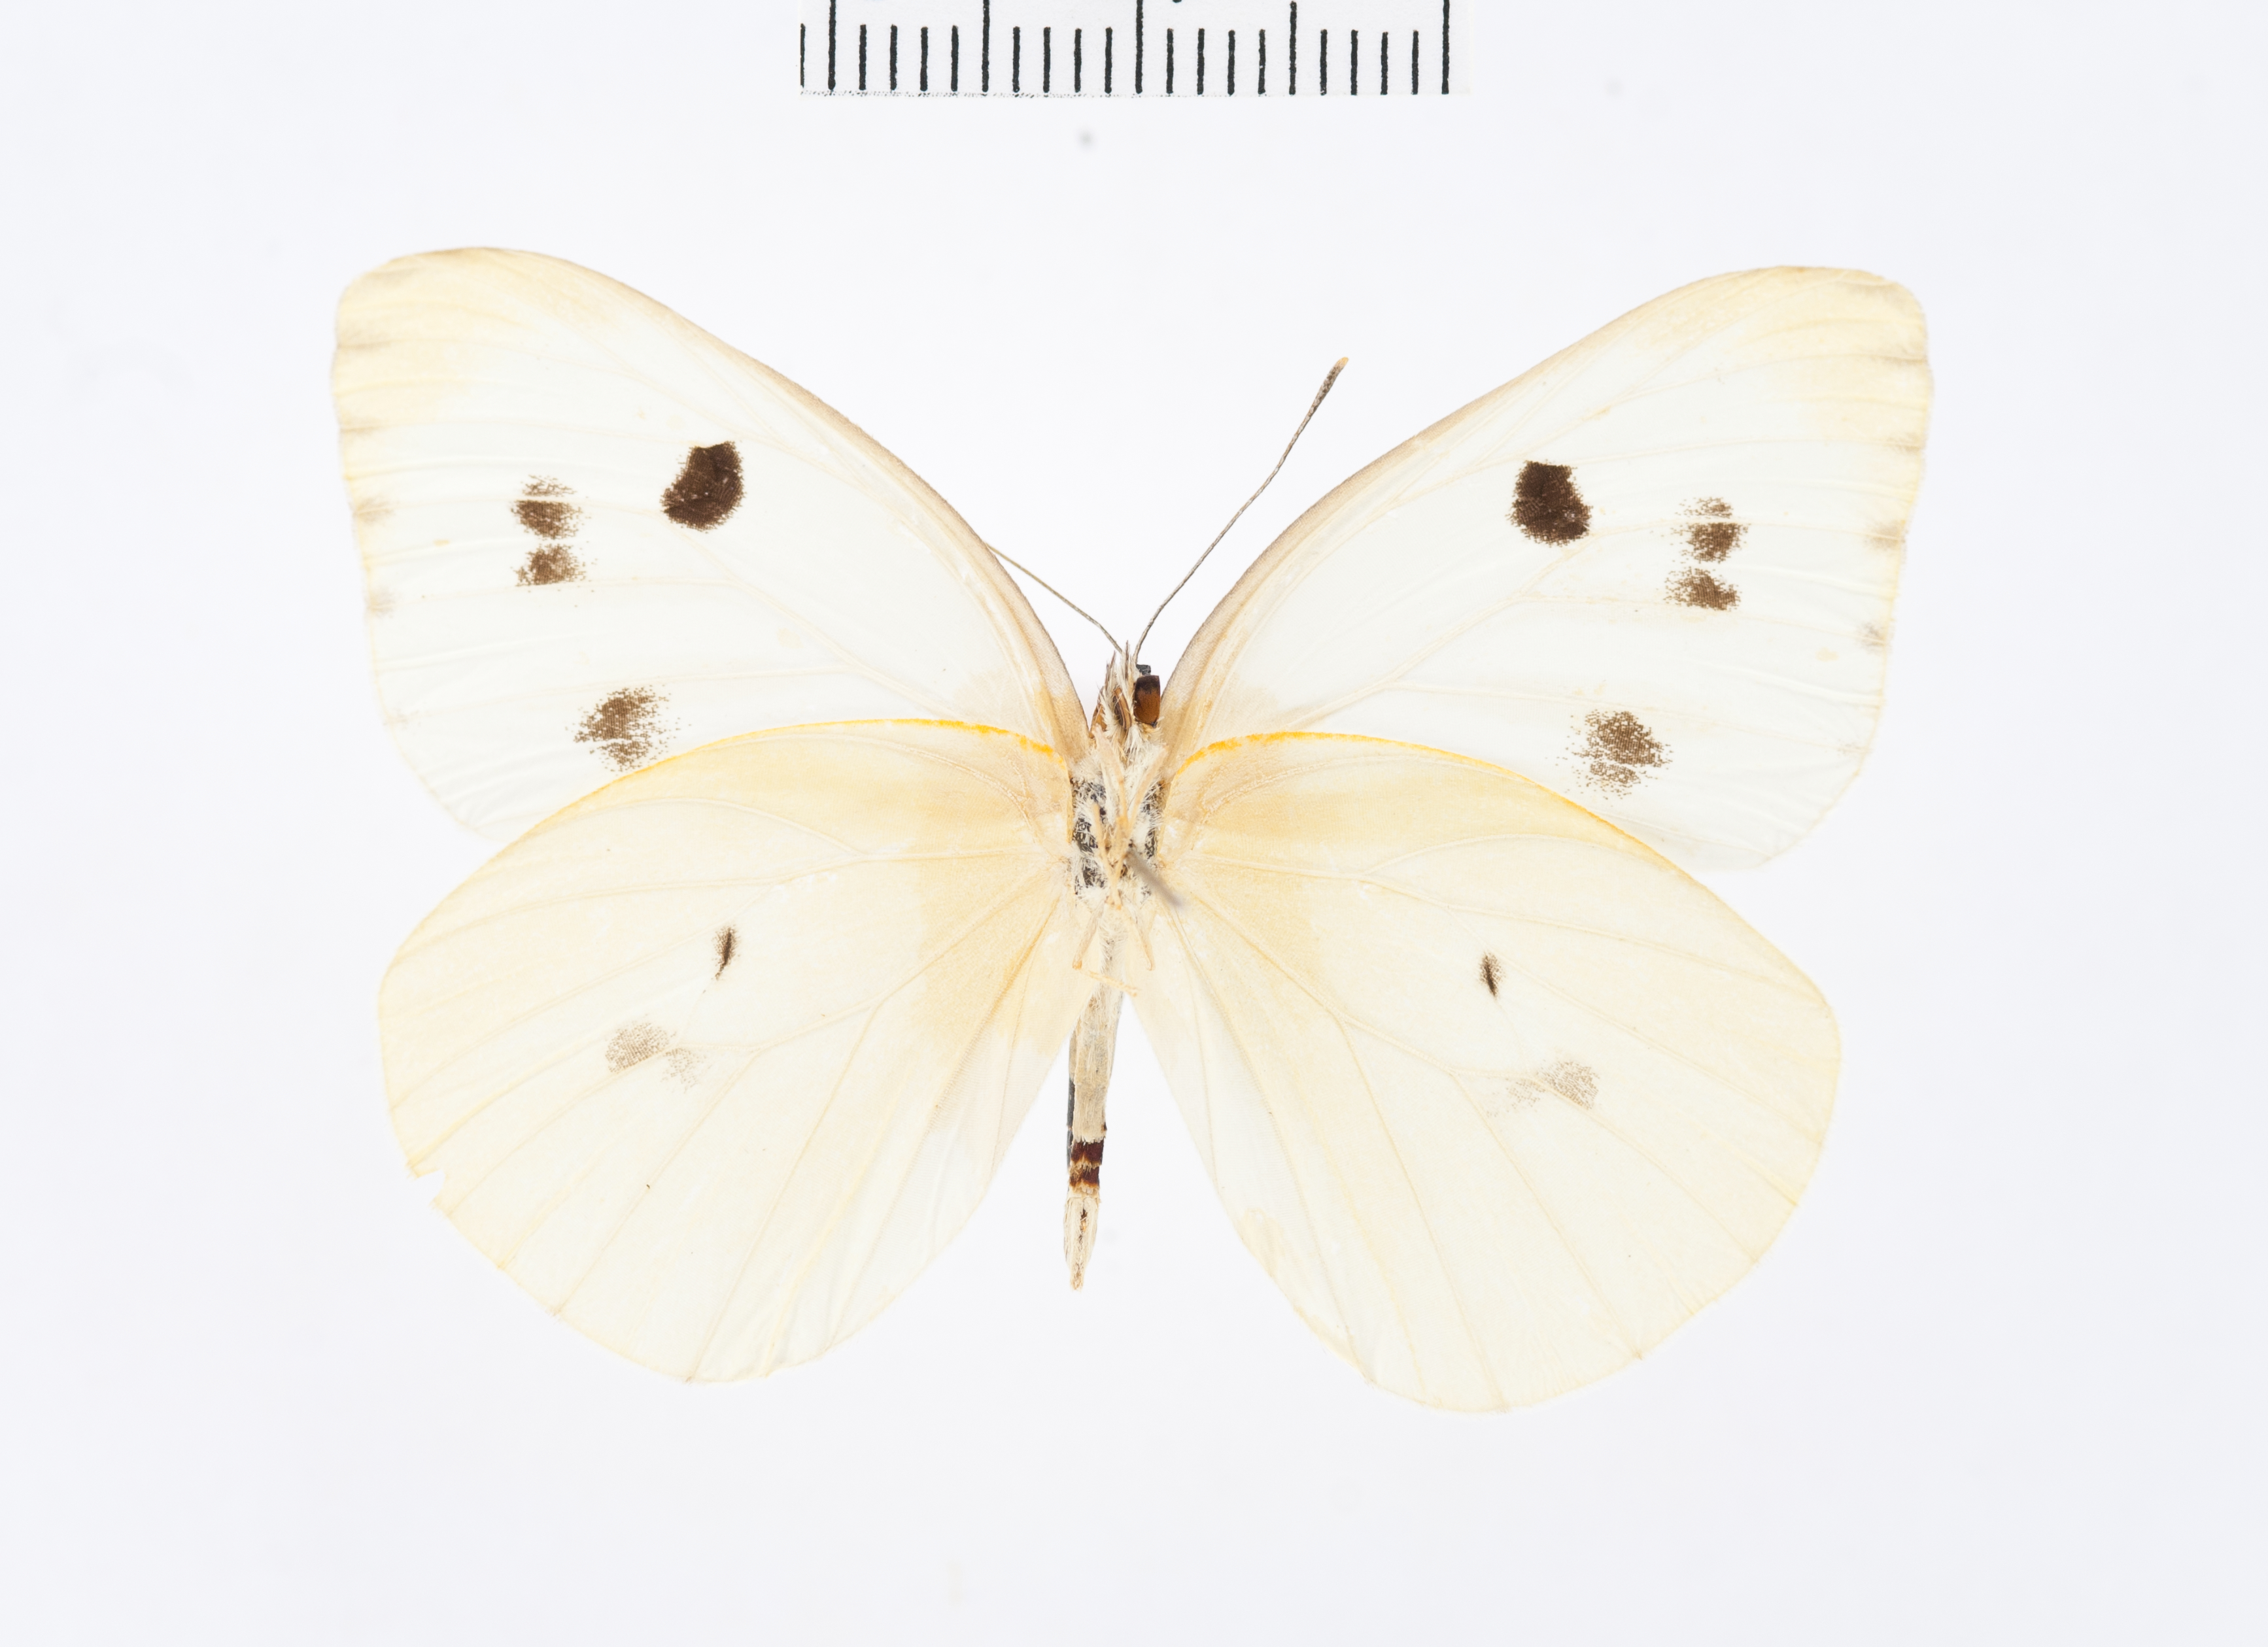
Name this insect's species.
Pieris kuschei
